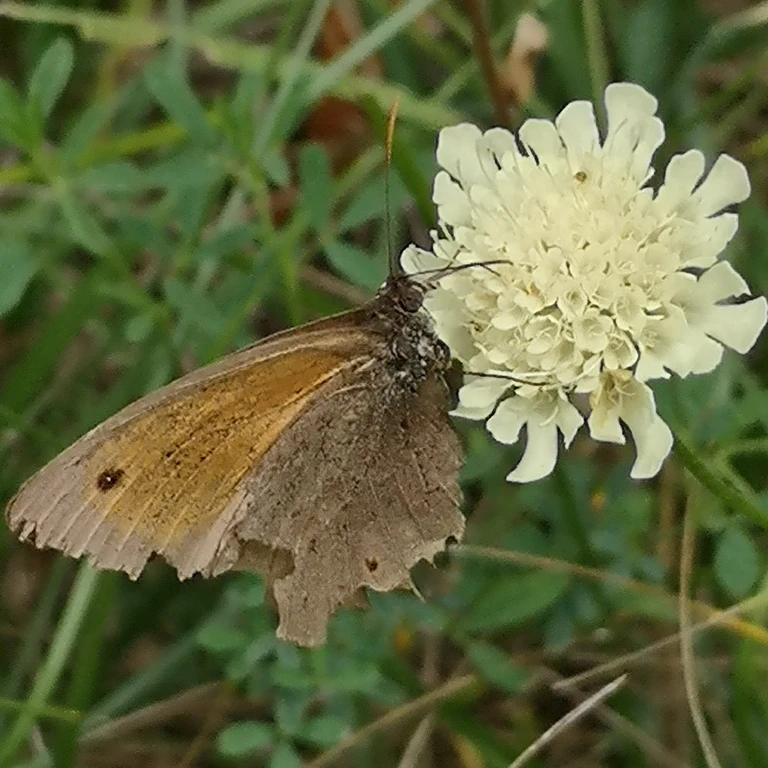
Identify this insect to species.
Maniola jurtina
